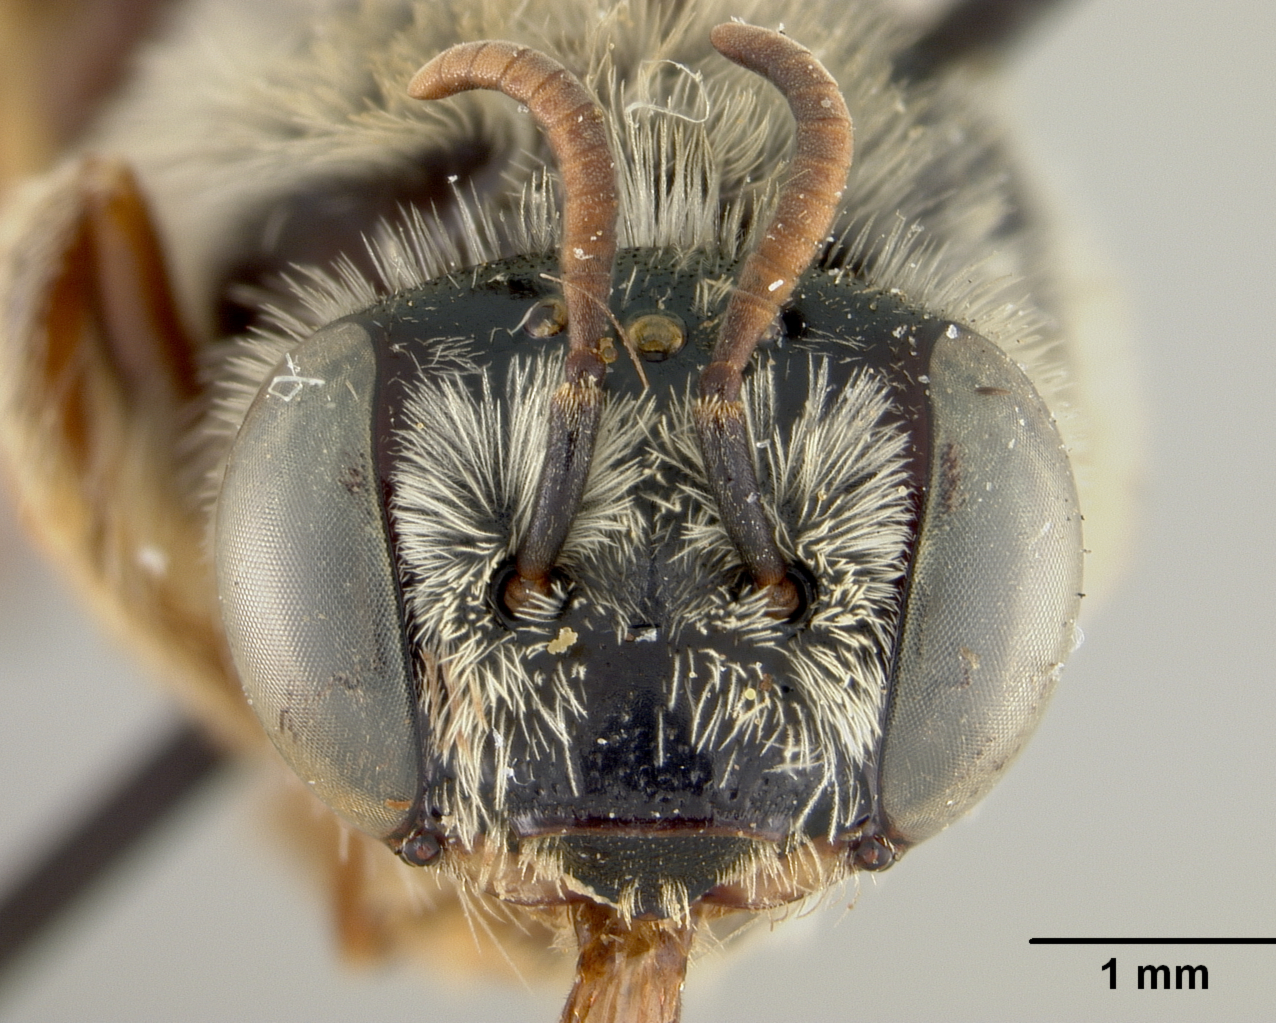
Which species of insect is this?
Diadasia tropicalis (also Dasiapis tropicalis)
